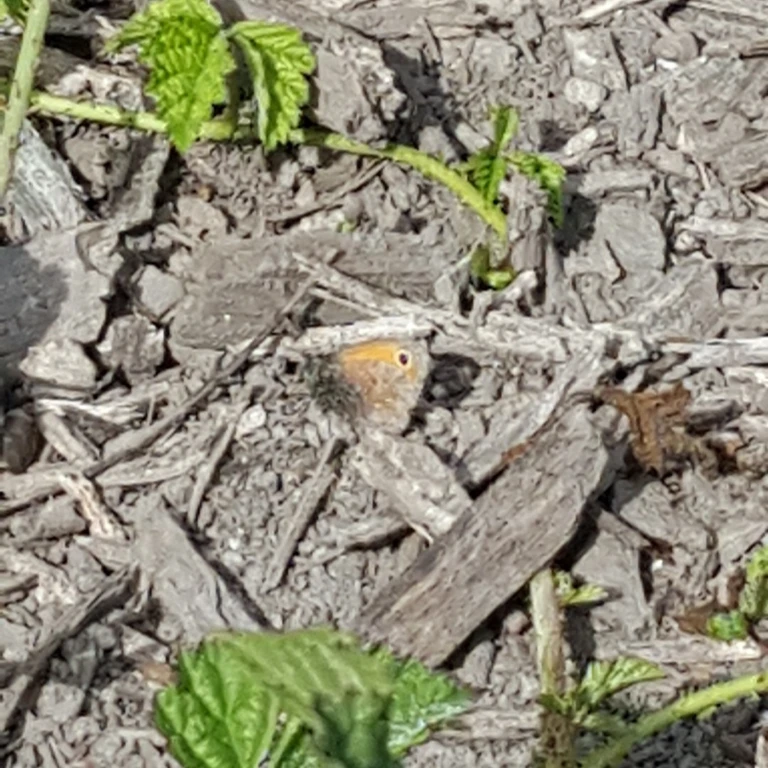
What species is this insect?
Coenonympha pamphilus
